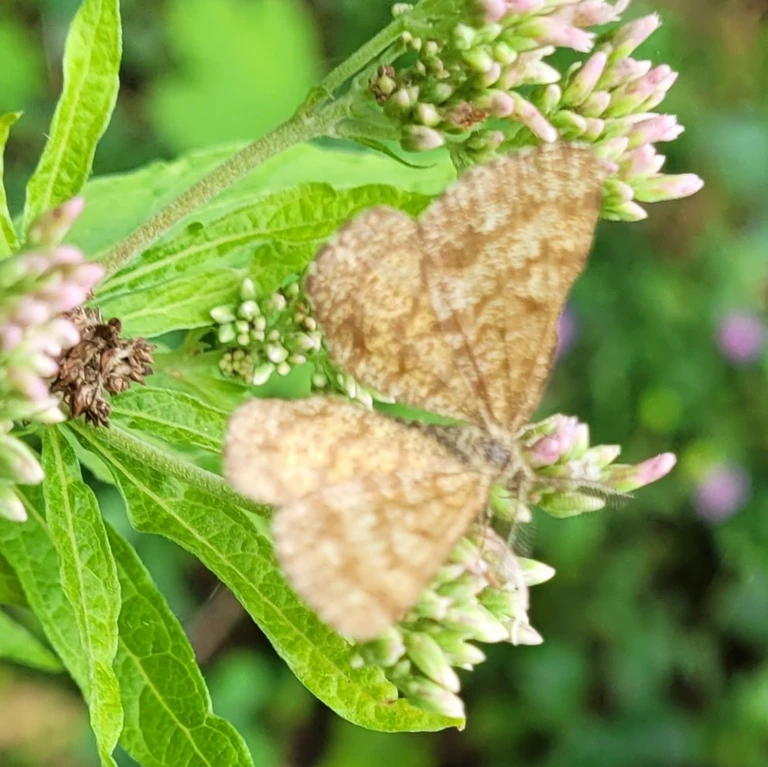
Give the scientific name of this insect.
Ematurga atomaria
